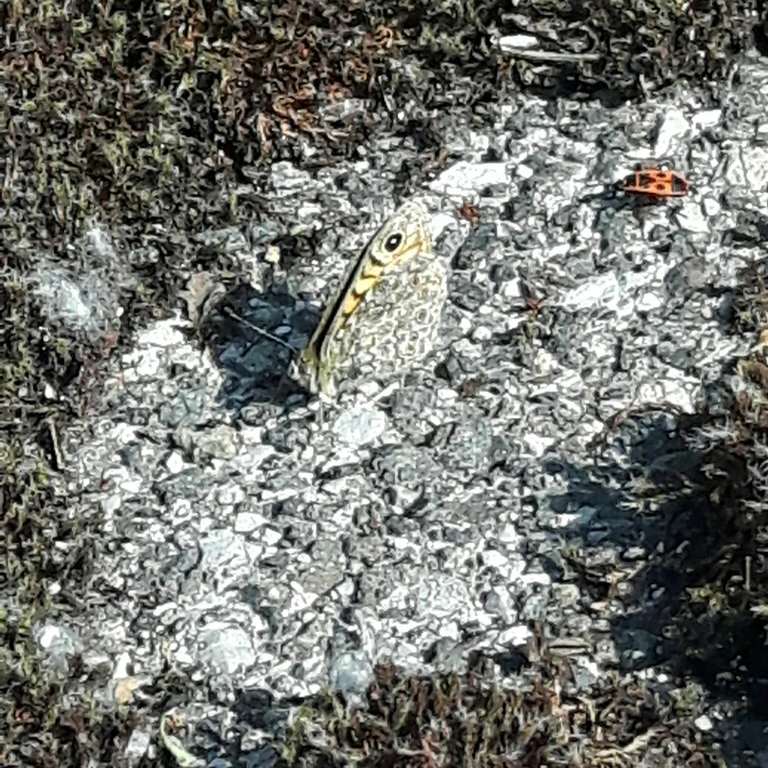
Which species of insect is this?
Lasiommata megera (also Pararge megera)
